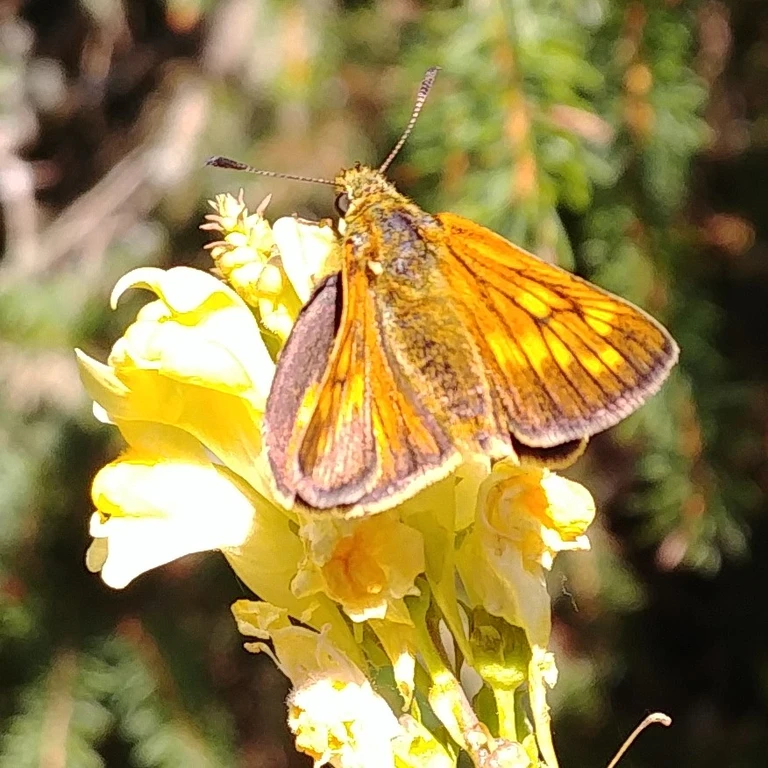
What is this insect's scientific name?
Ochlodes sylvanus (also Ochlodes venata)
